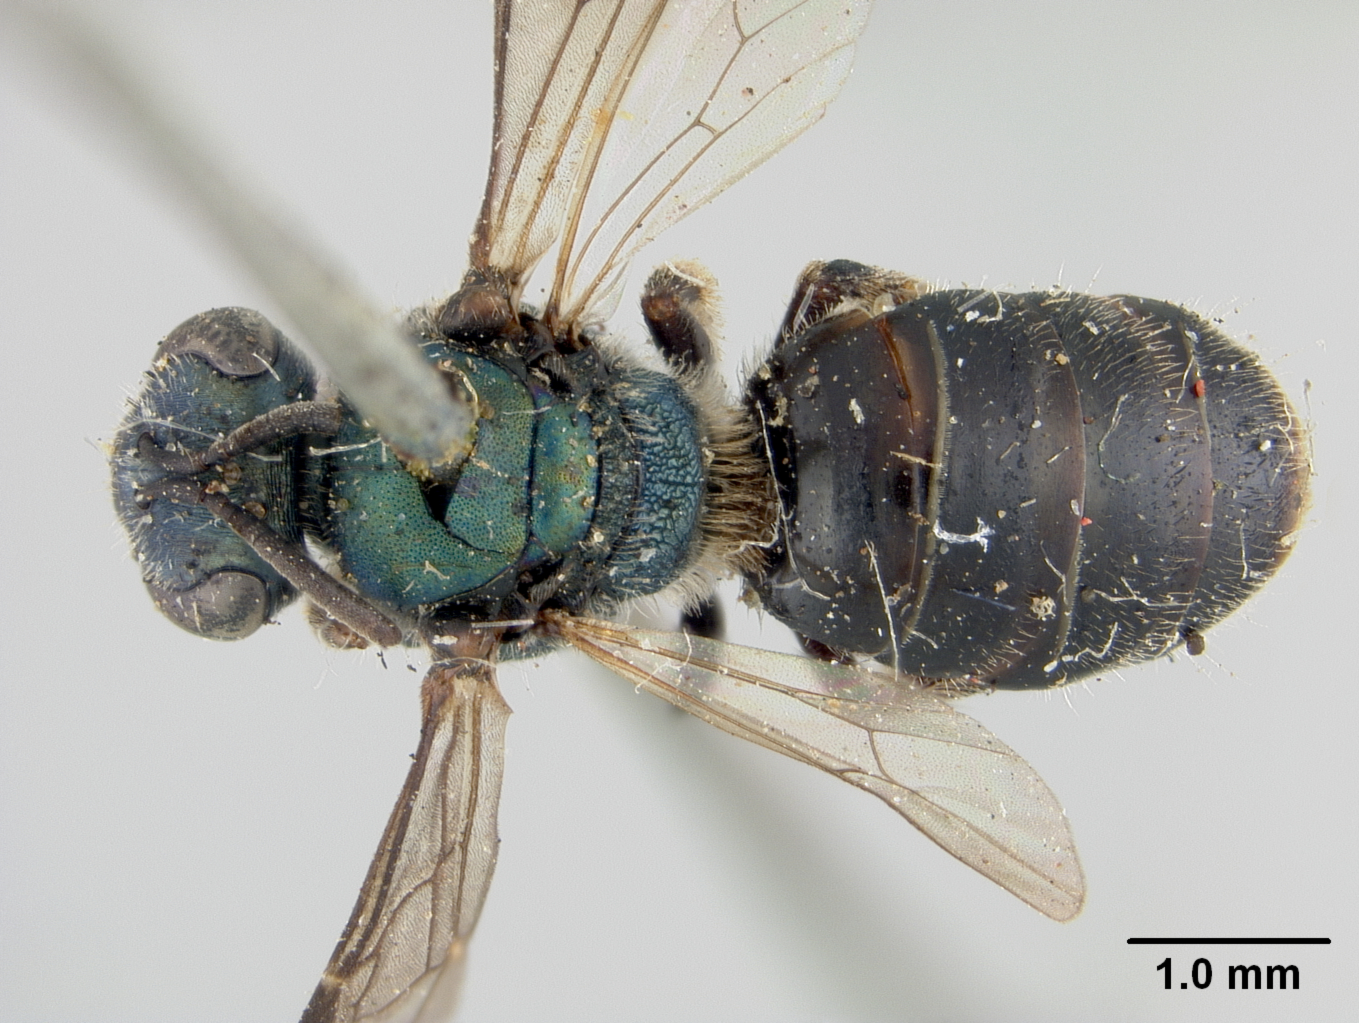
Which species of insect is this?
Halictus urbanus
